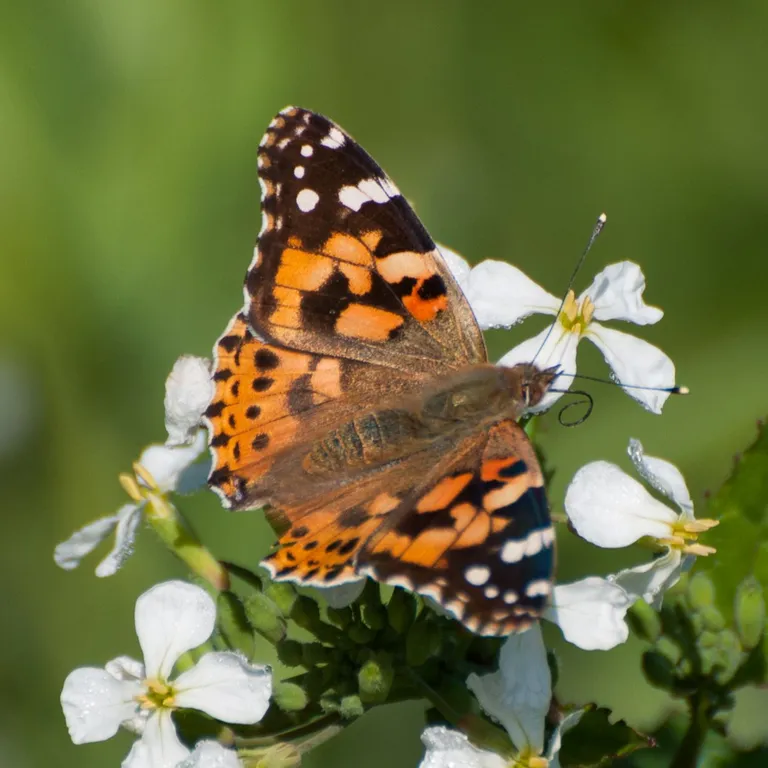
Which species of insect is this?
Vanessa cardui
